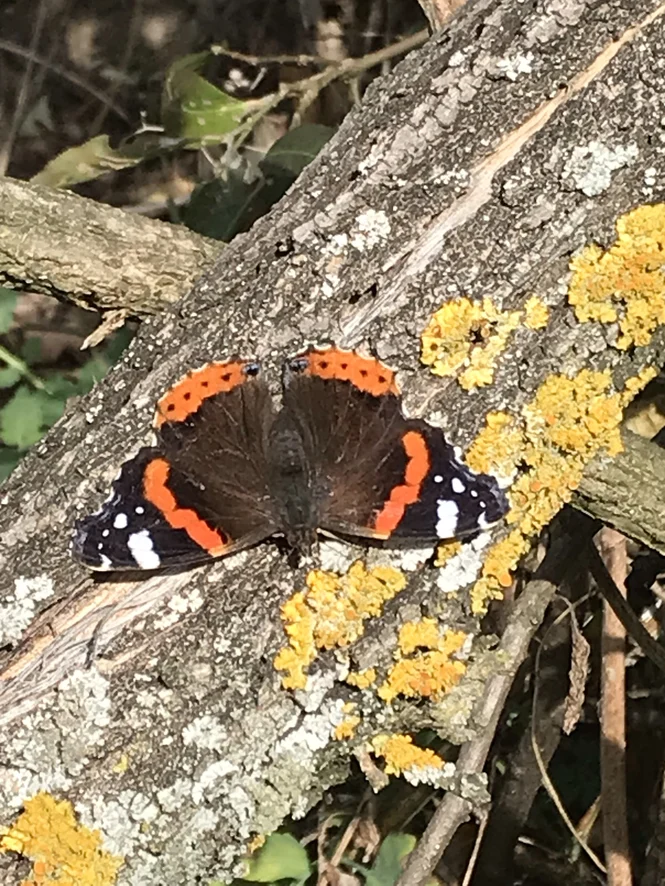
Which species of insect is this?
Vanessa atalanta
